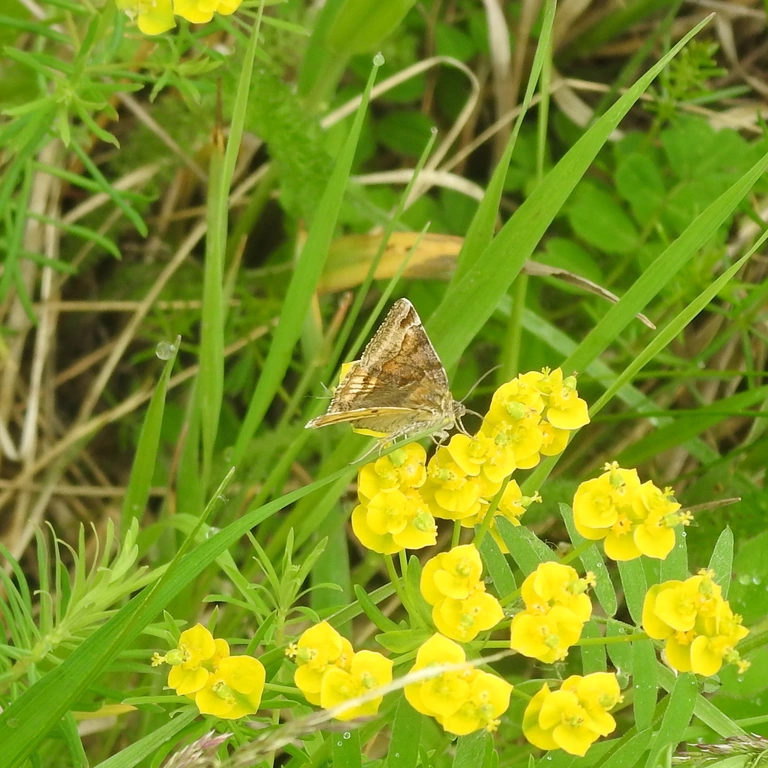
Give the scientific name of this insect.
Euclidia glyphica
